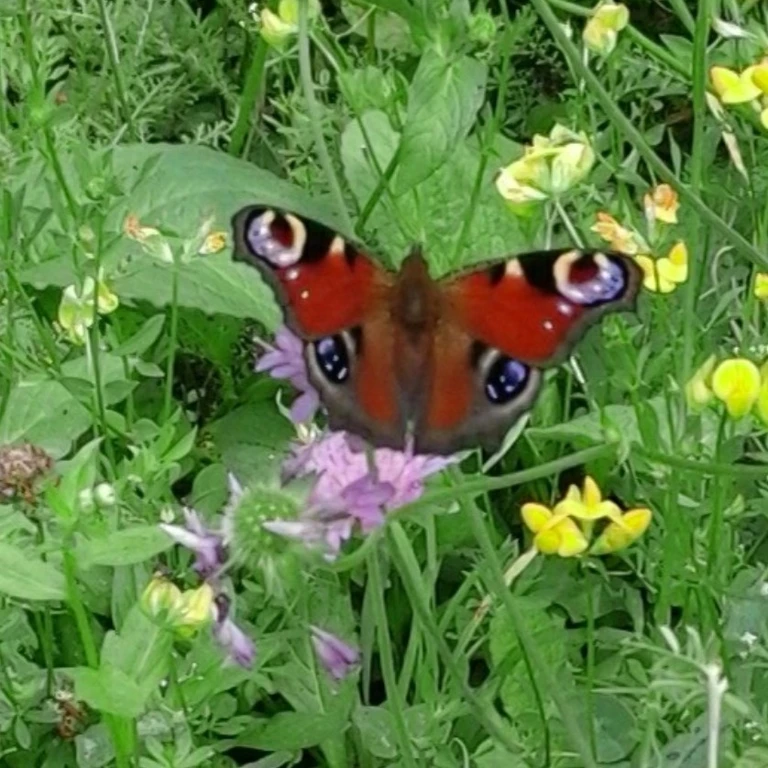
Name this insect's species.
Aglais io
